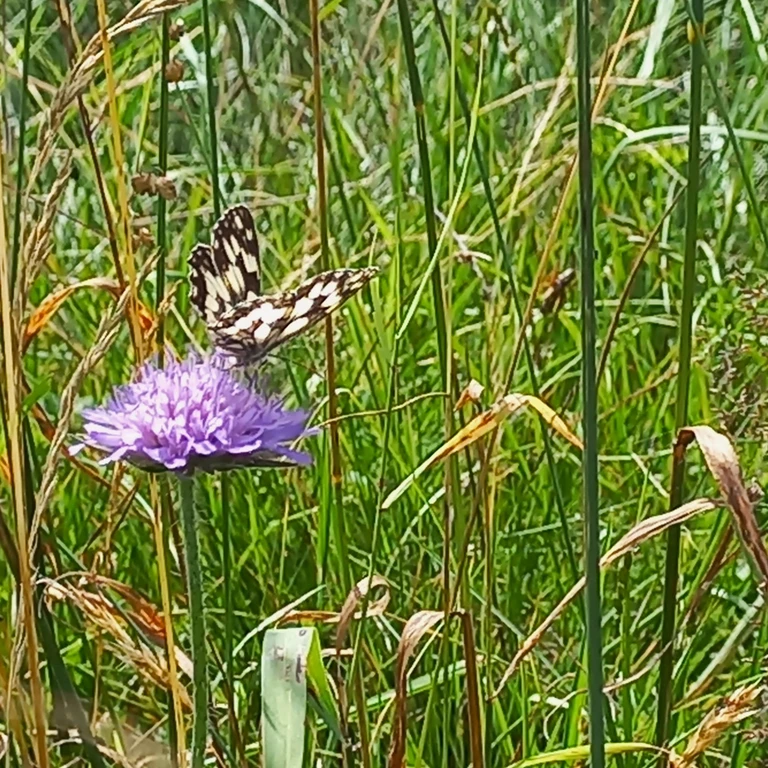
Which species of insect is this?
Melanargia galathea
